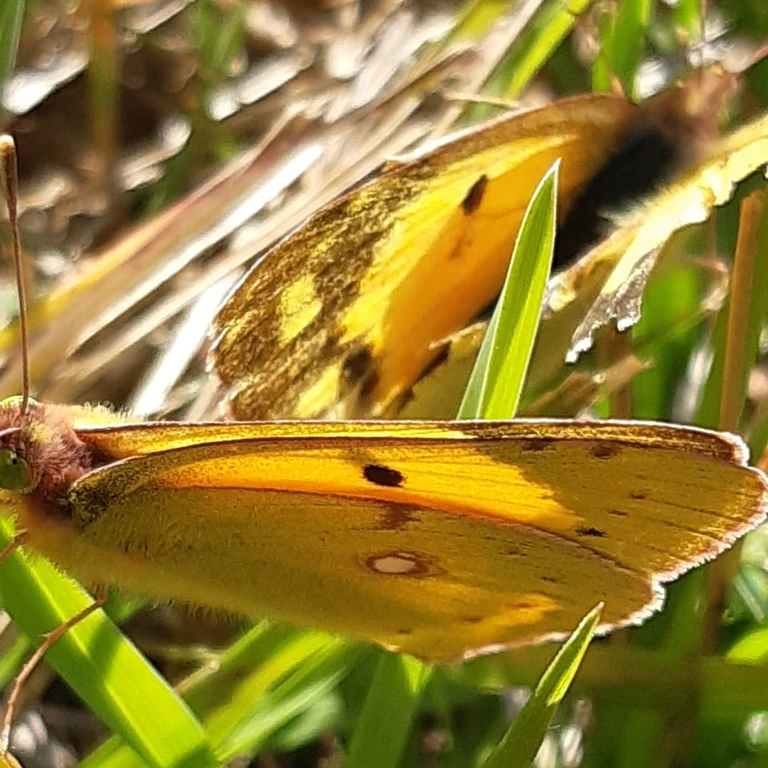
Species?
Colias croceus
